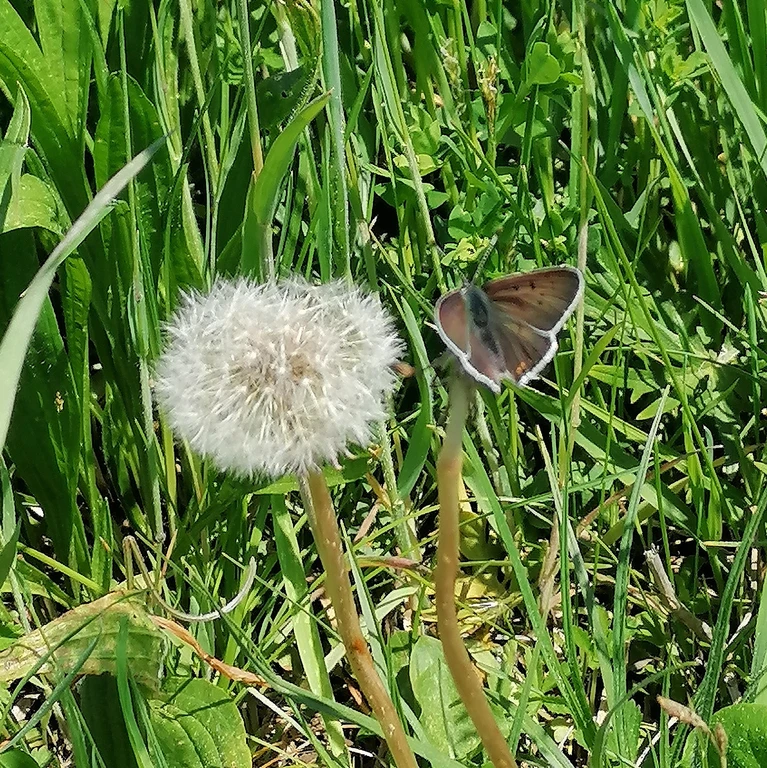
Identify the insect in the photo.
Lycaena tityrus (also Loweia tityrus)
